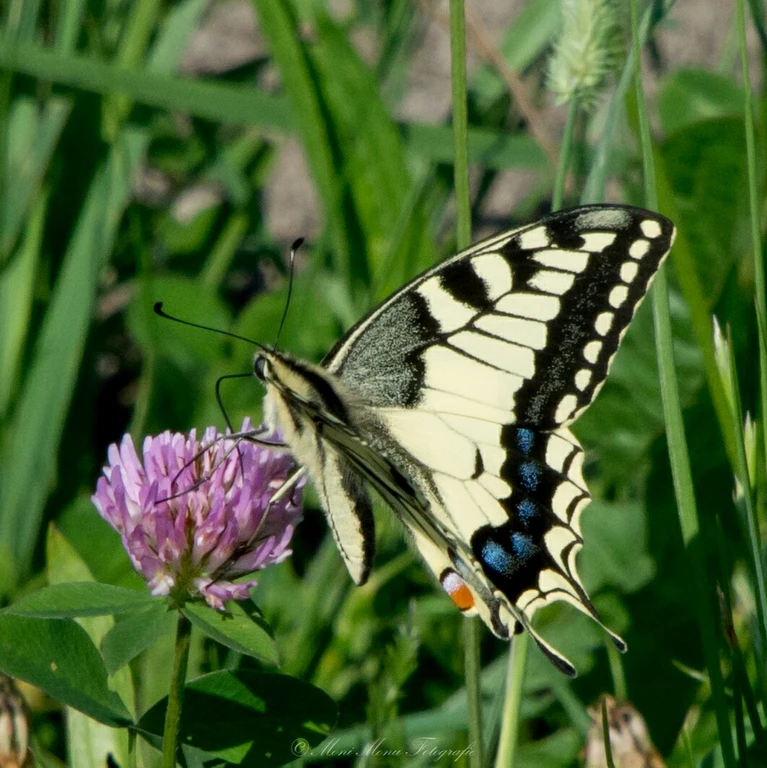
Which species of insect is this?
Papilio machaon
